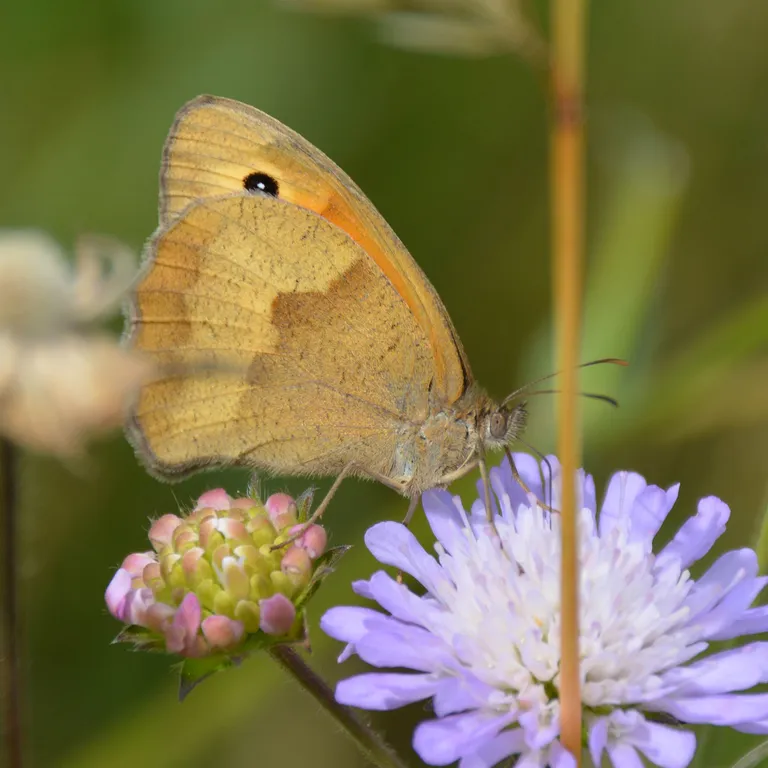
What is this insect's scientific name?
Maniola jurtina
